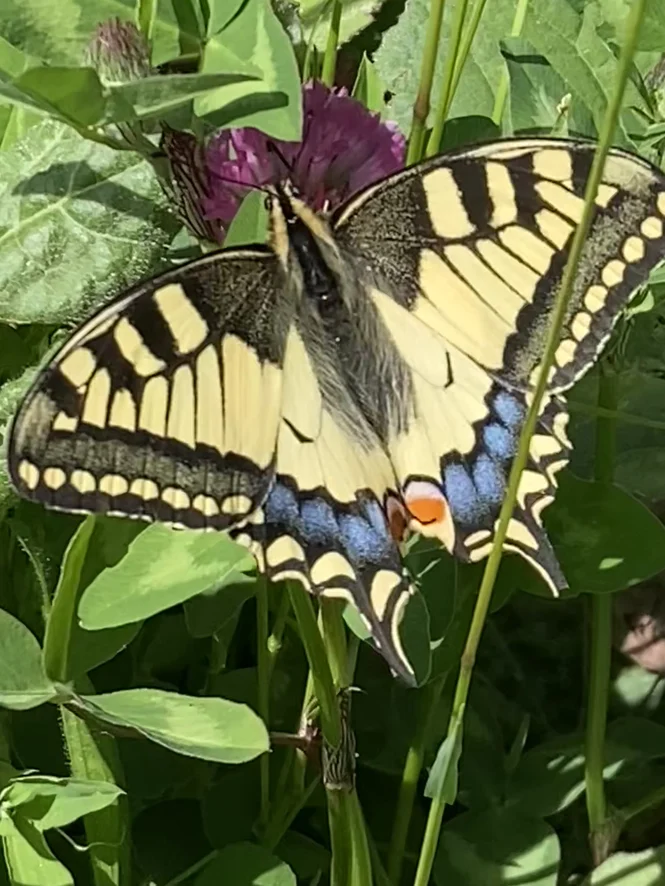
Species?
Papilio machaon
